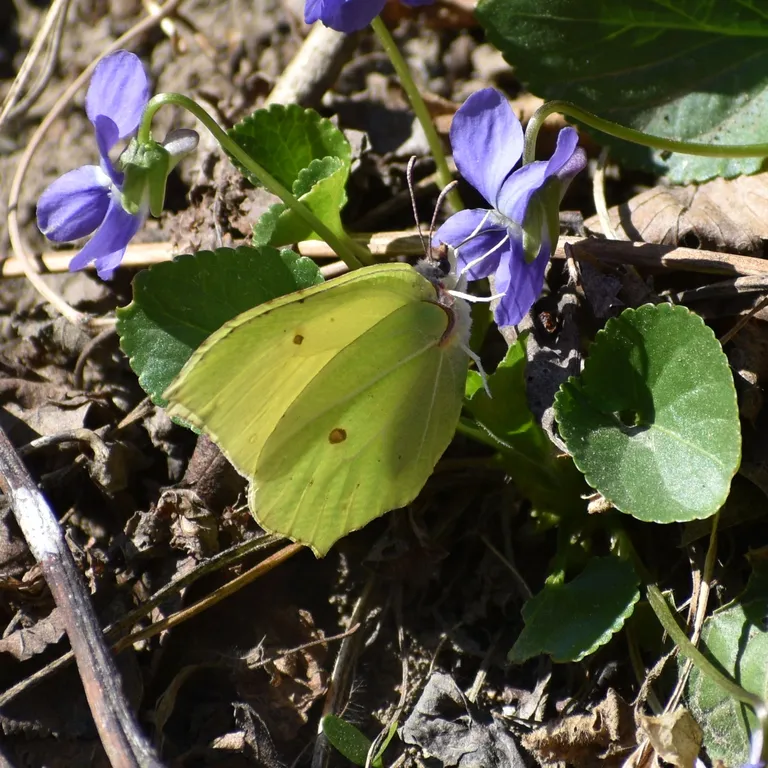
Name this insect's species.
Gonepteryx rhamni
